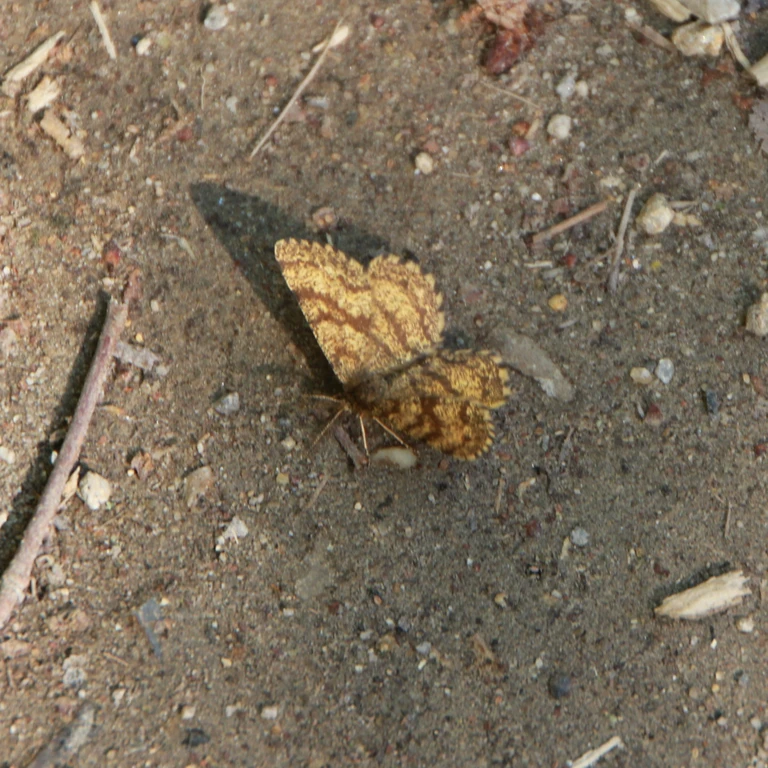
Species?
Ematurga atomaria
